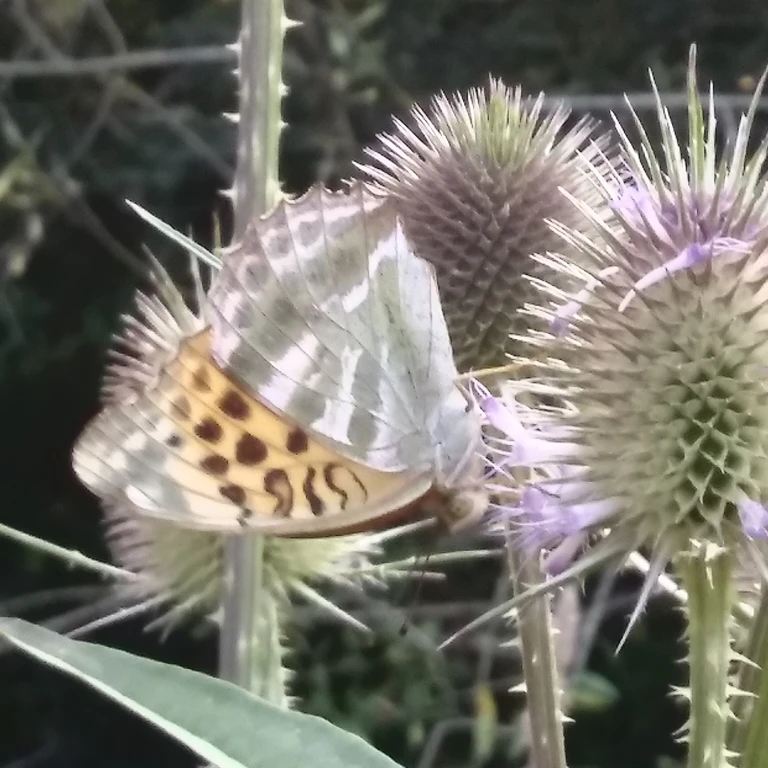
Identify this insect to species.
Argynnis paphia
